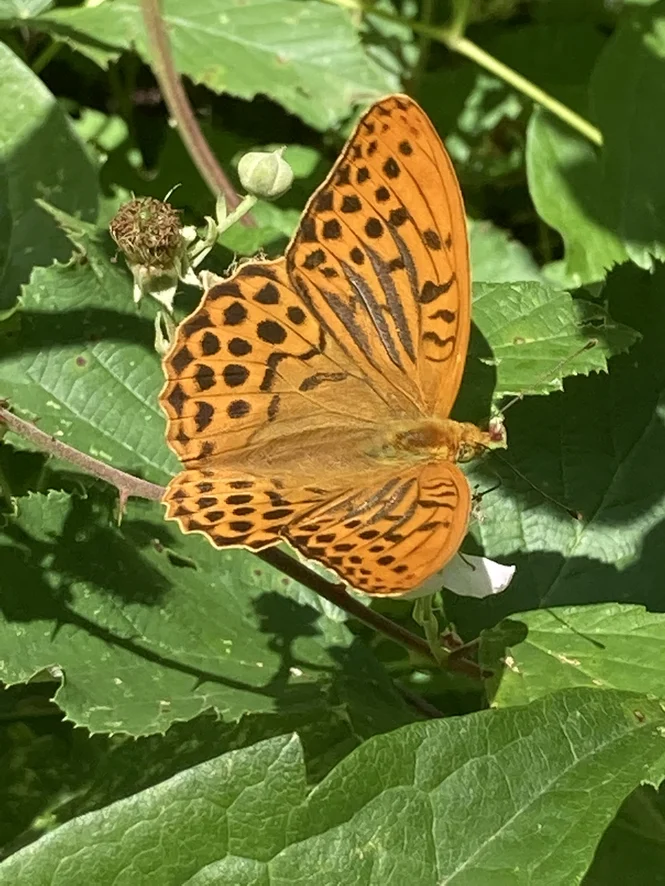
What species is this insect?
Argynnis paphia
